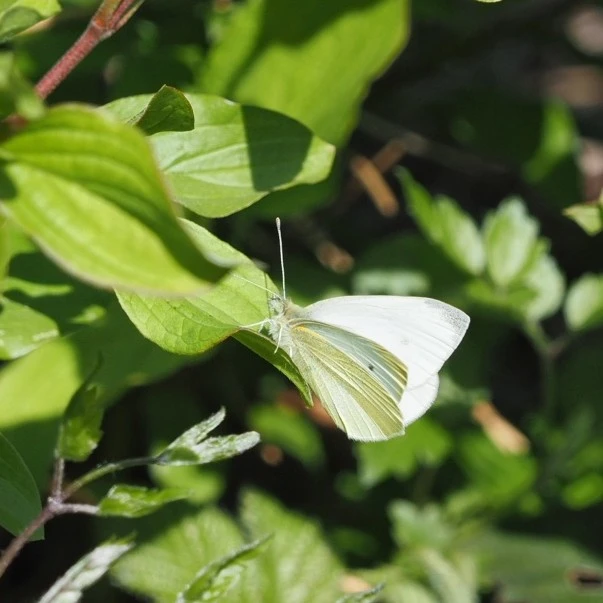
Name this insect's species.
Pieris rapae
